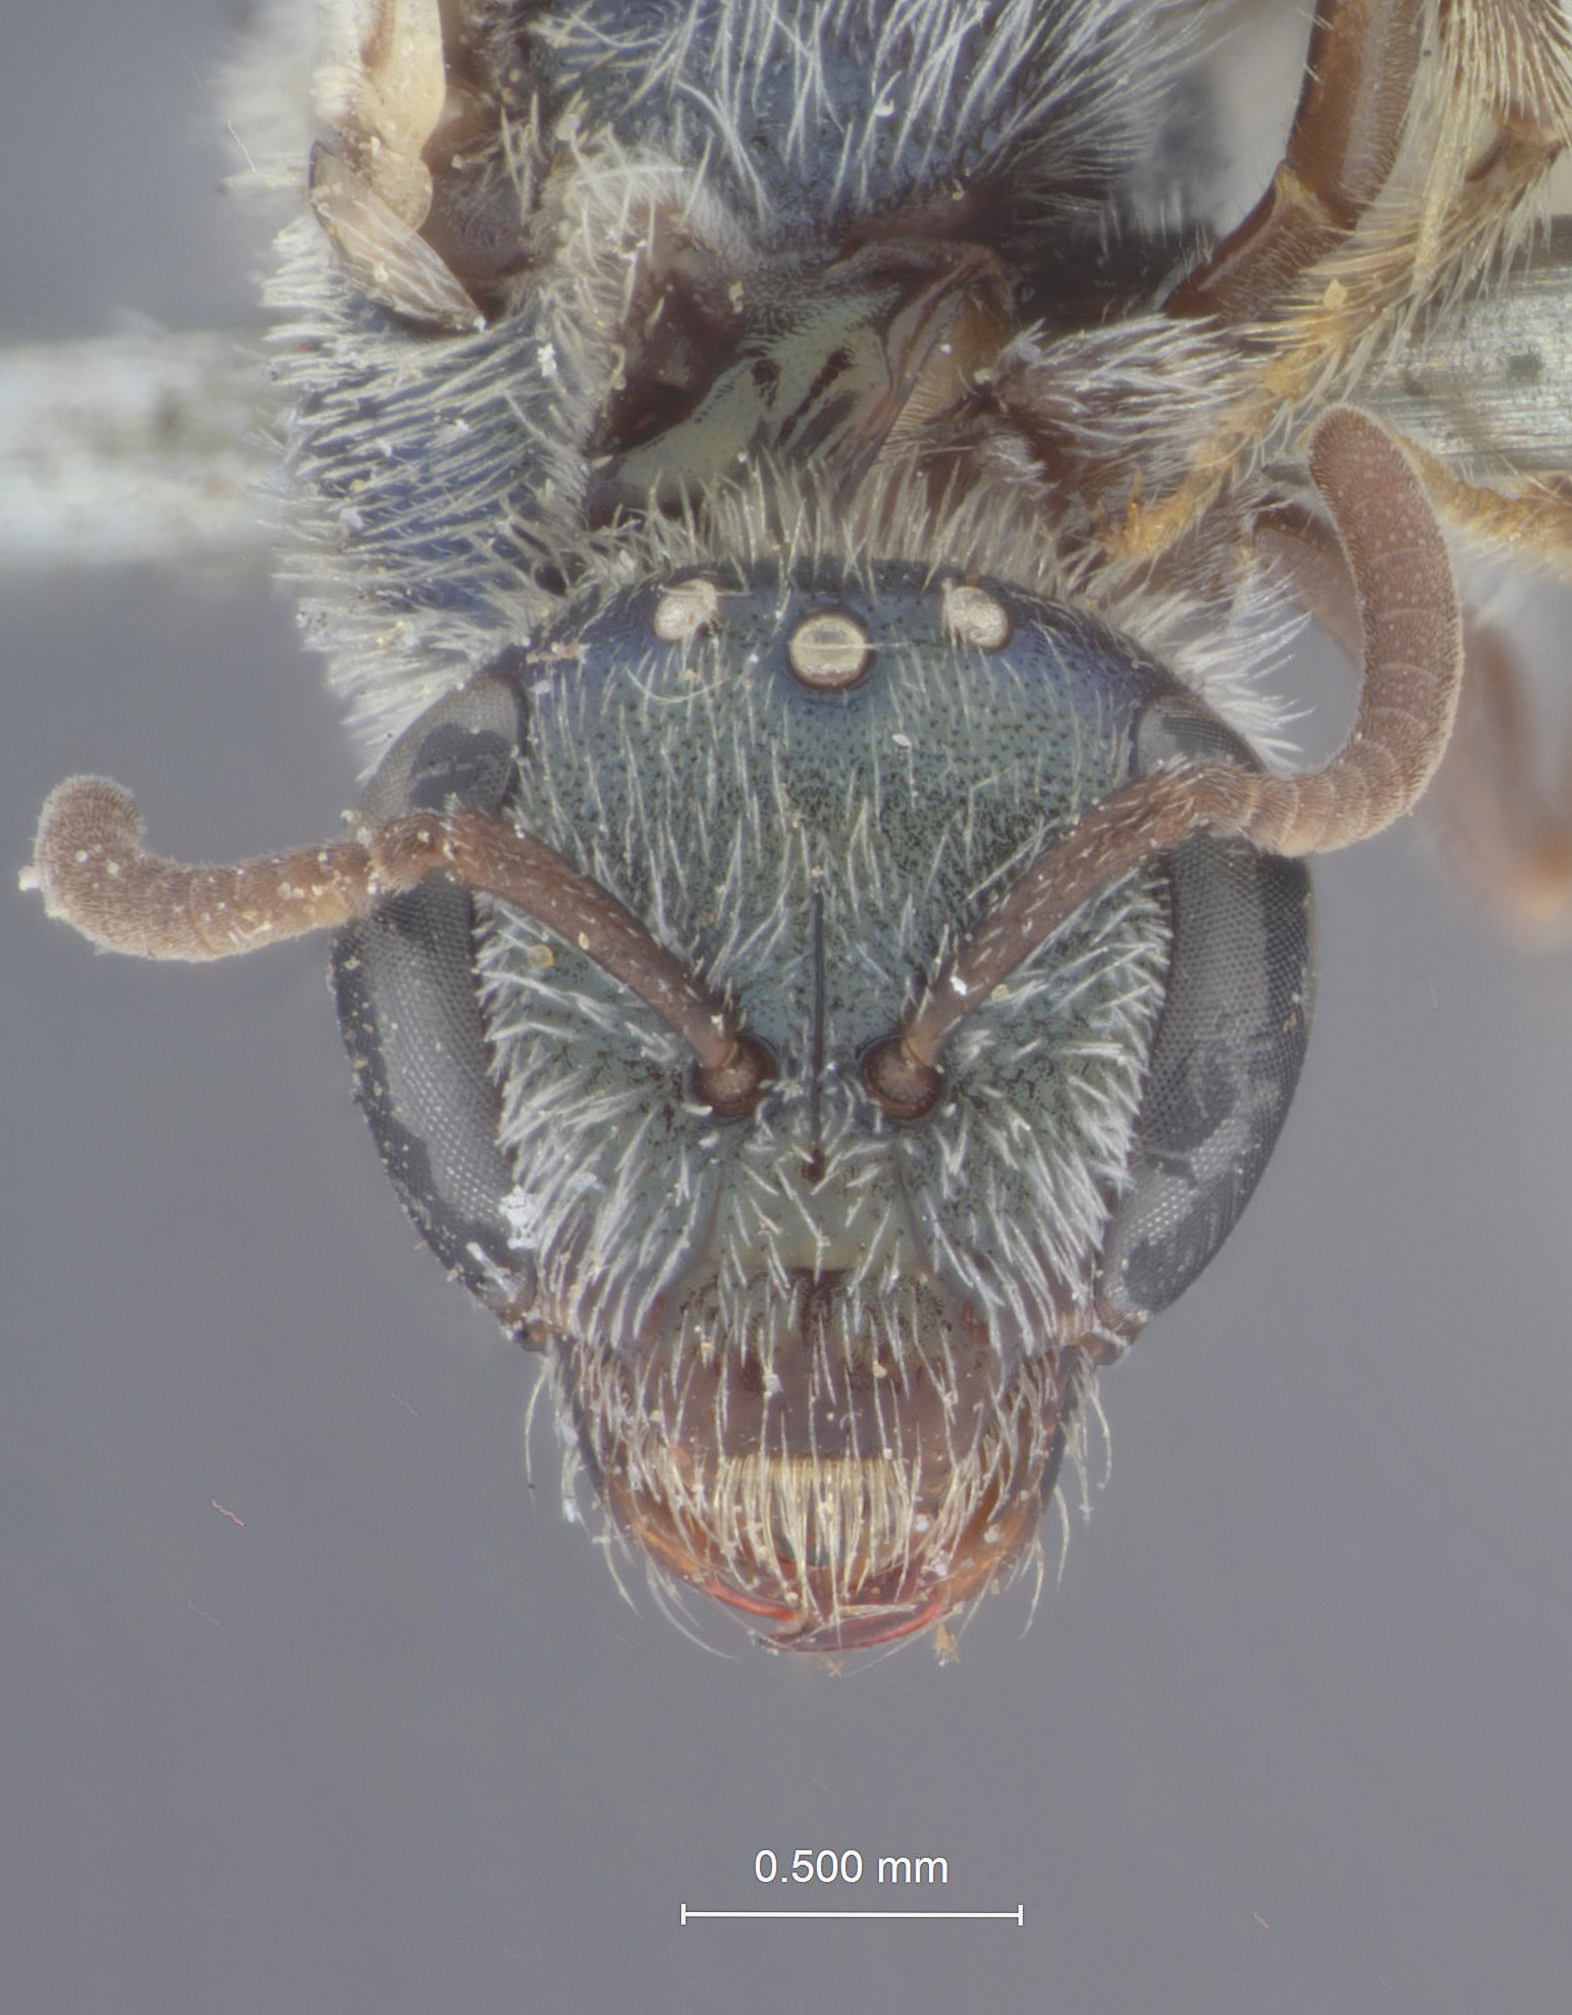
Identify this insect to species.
Halictus semicaeruleus
